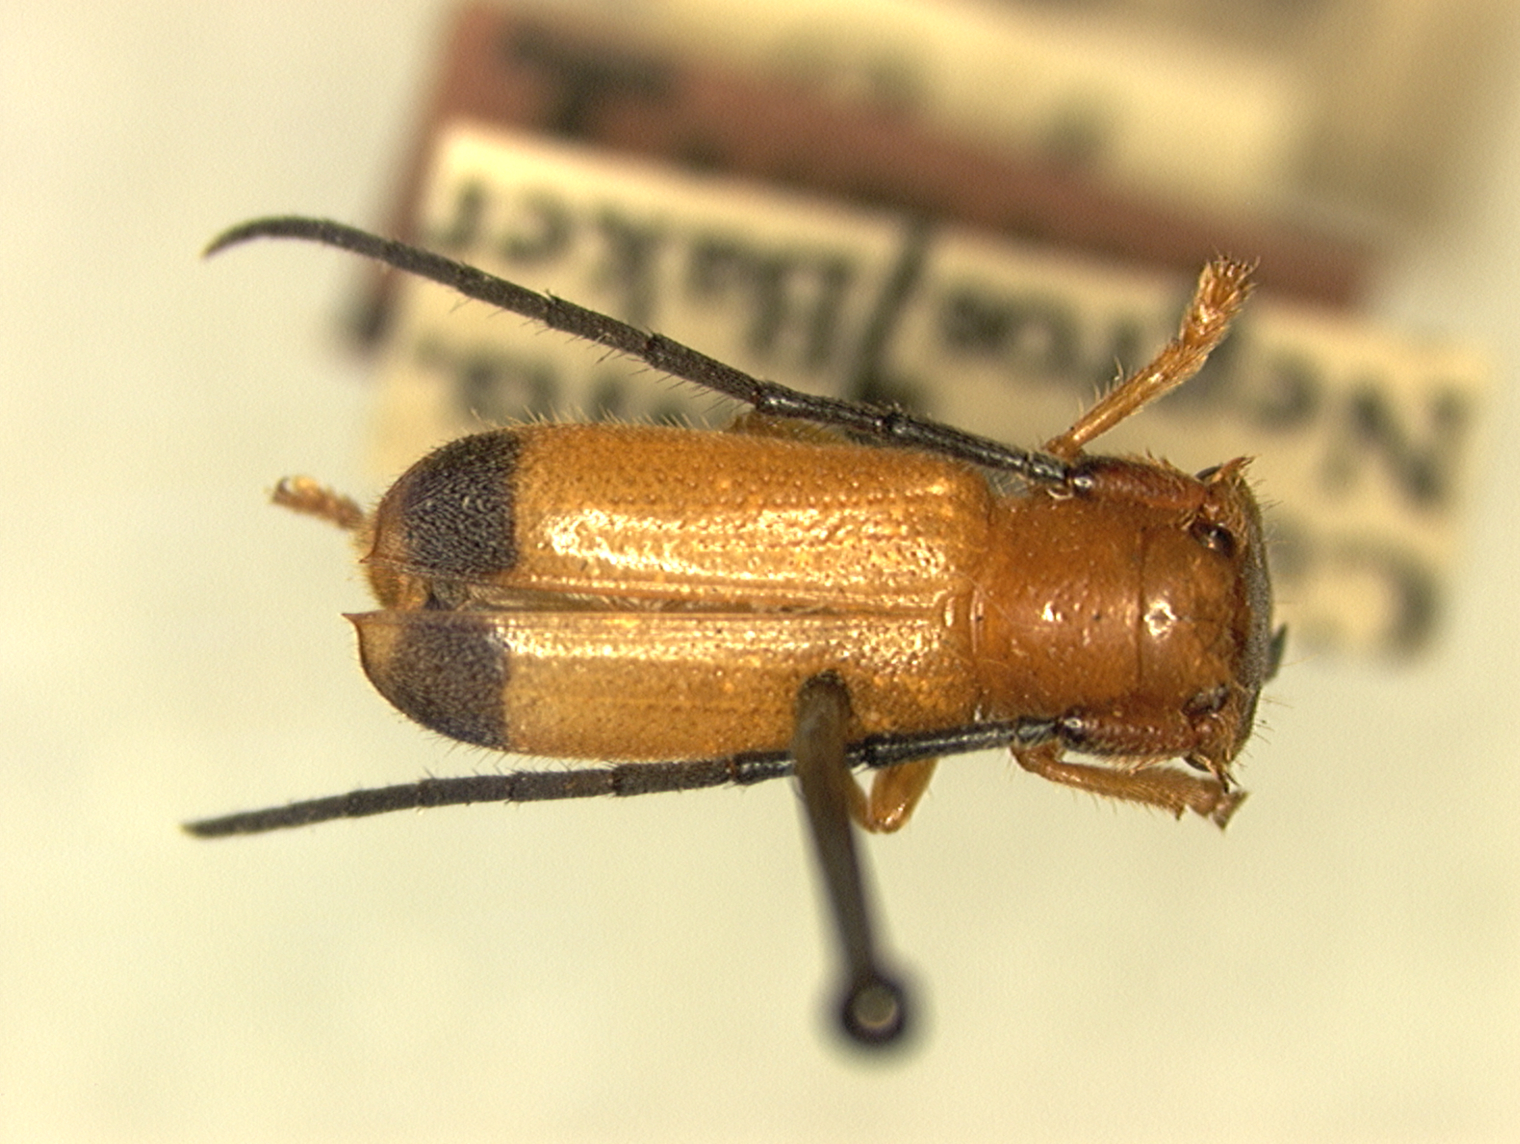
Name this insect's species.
Ochrocesis penicillata
